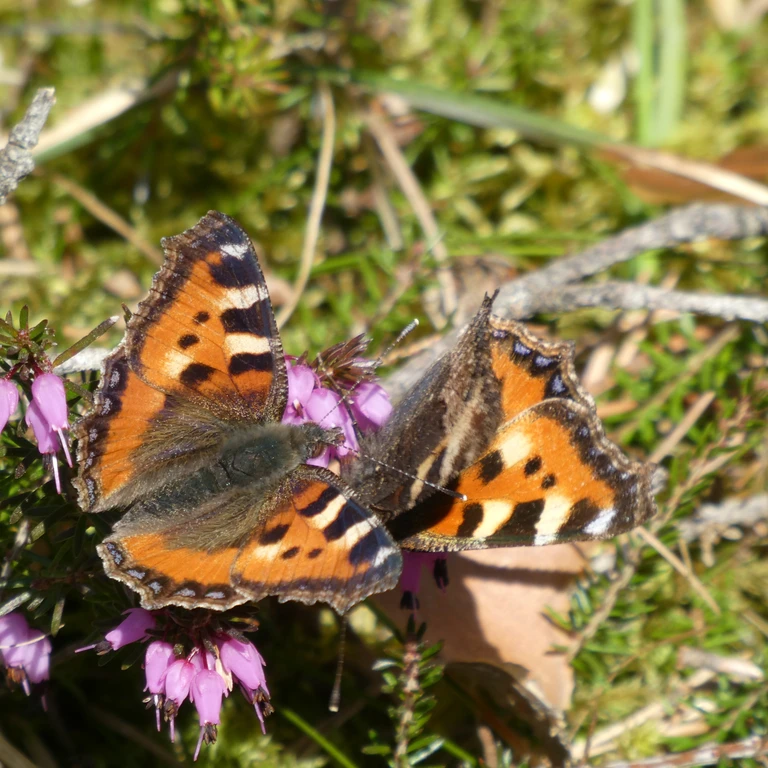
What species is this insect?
Aglais urticae
